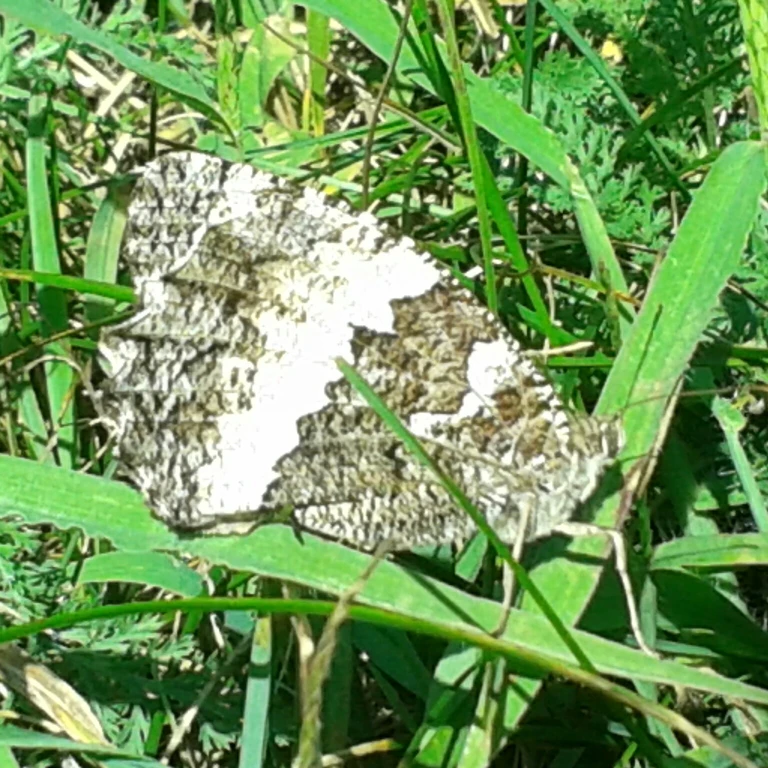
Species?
Brintesia circe
